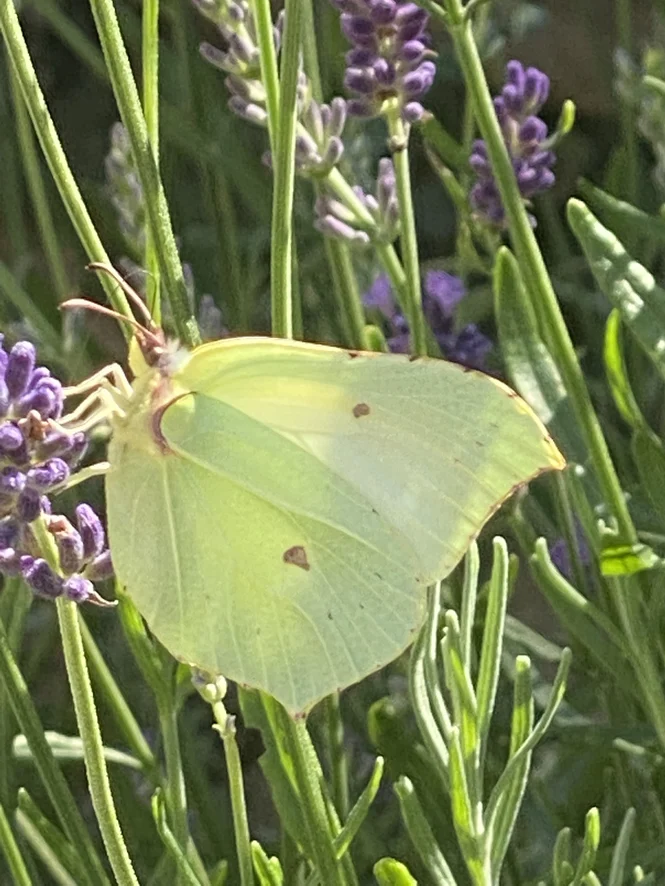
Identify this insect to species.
Gonepteryx rhamni
